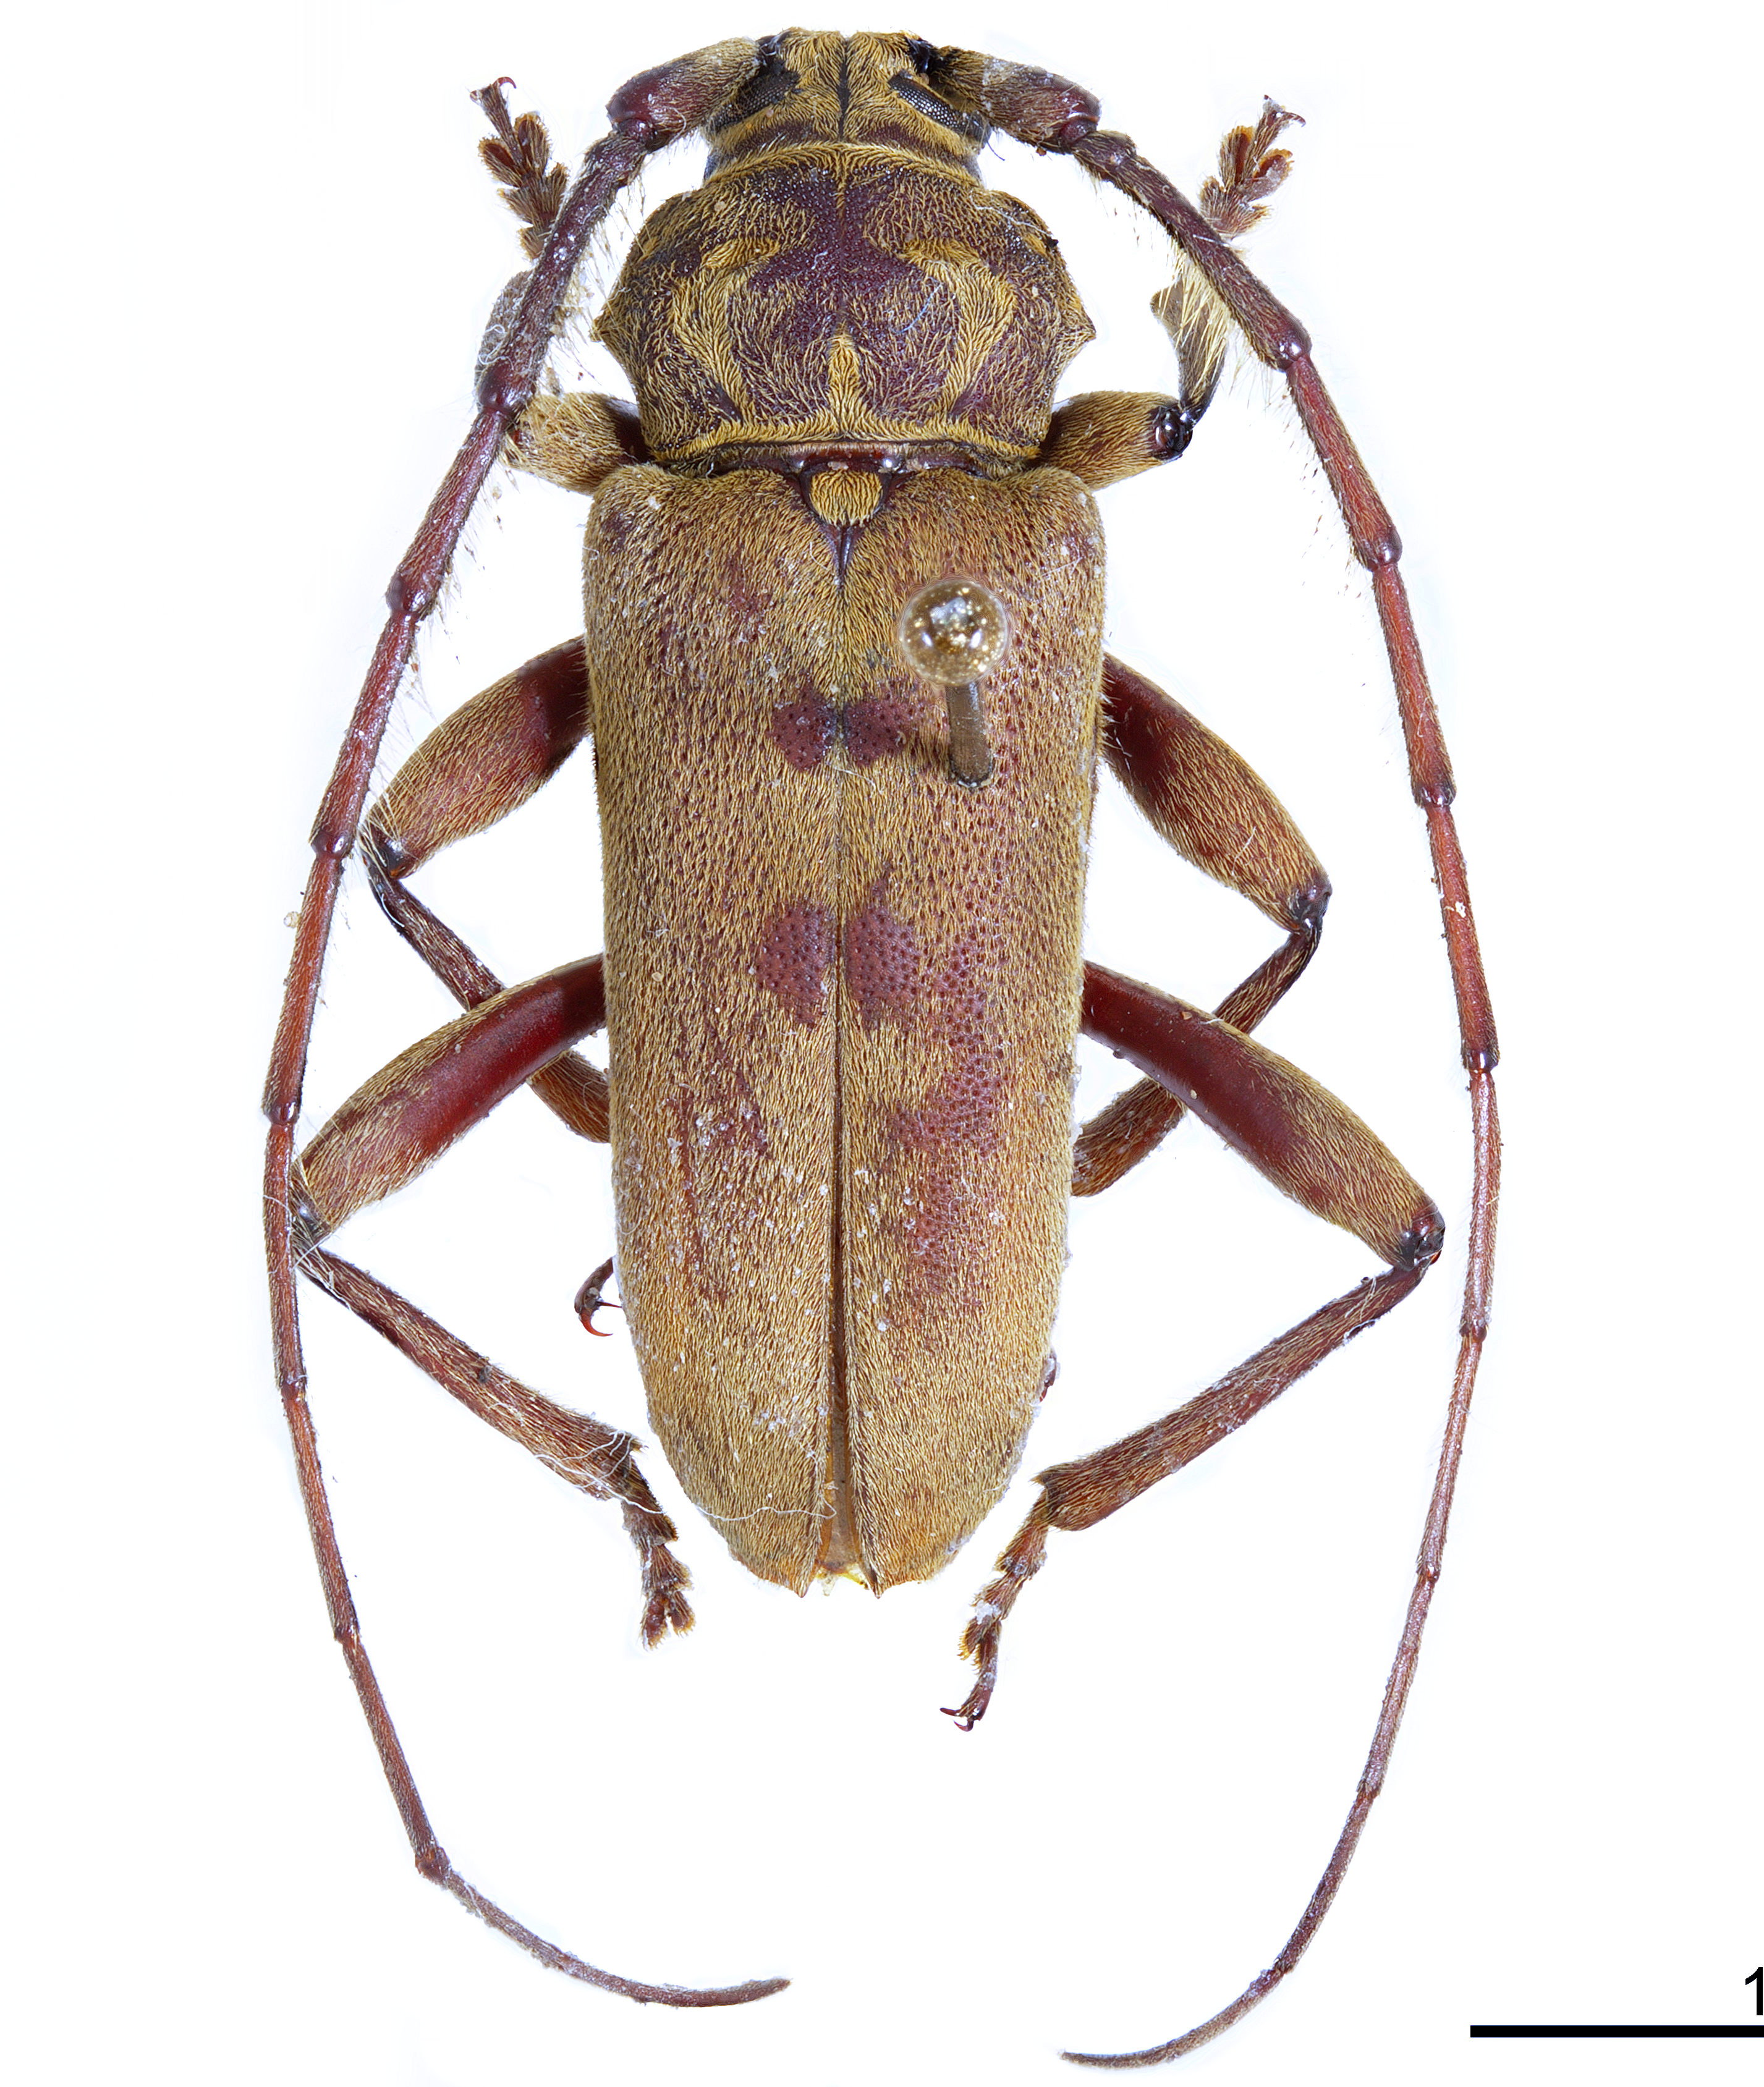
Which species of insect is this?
Cerasphorus hirticornis
